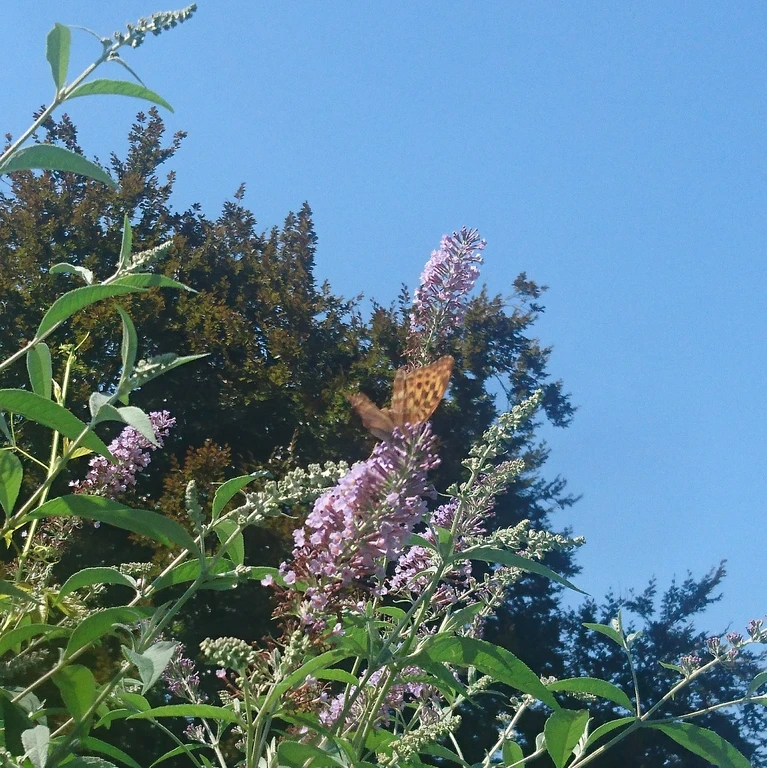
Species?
Argynnis paphia
